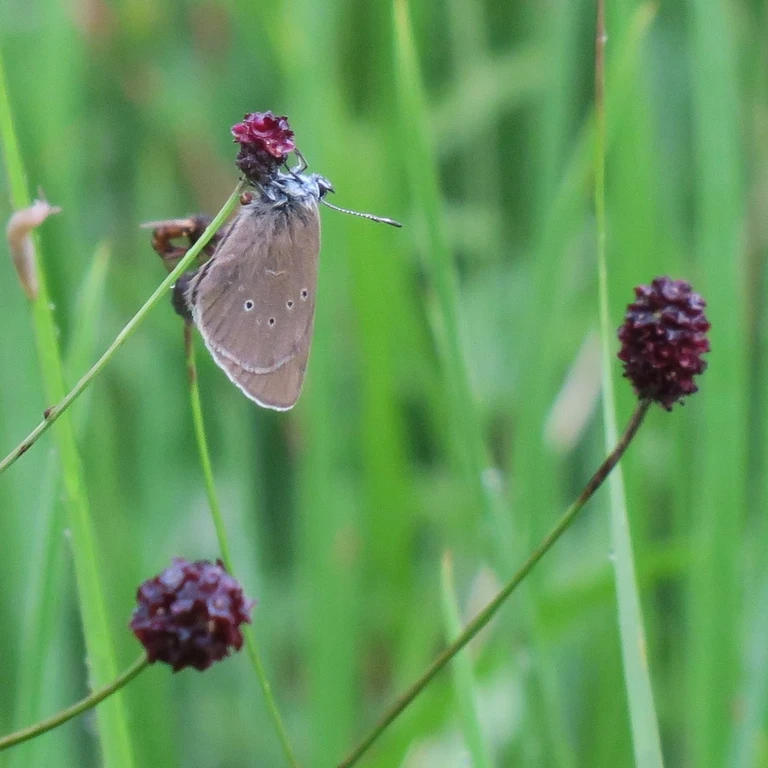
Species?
Phengaris nausithous (also Maculinea nausithous)
